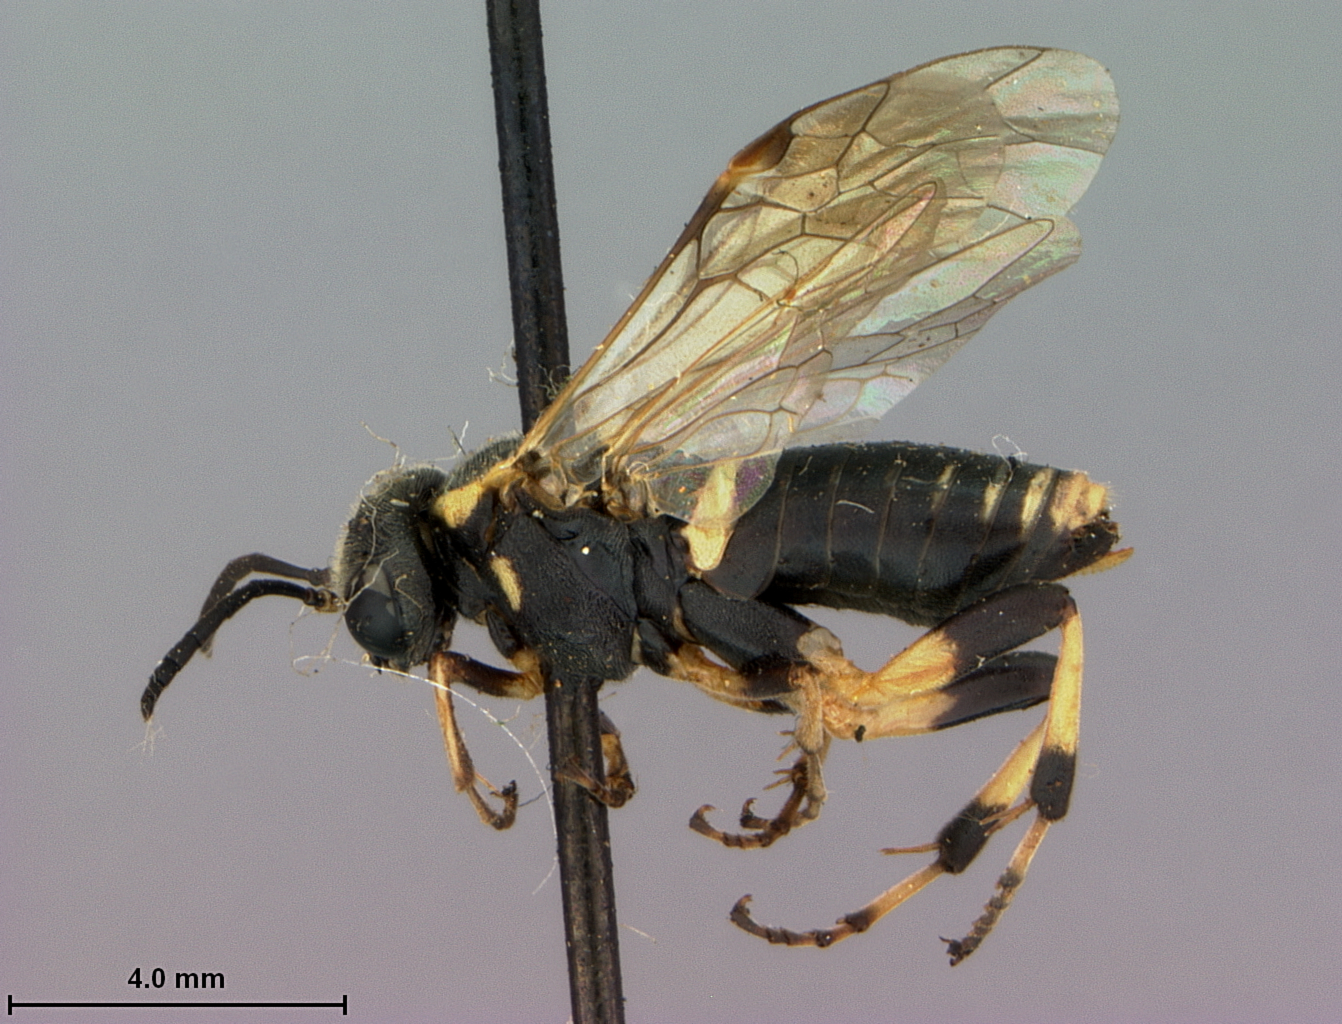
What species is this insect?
Macrophya xanthonota
